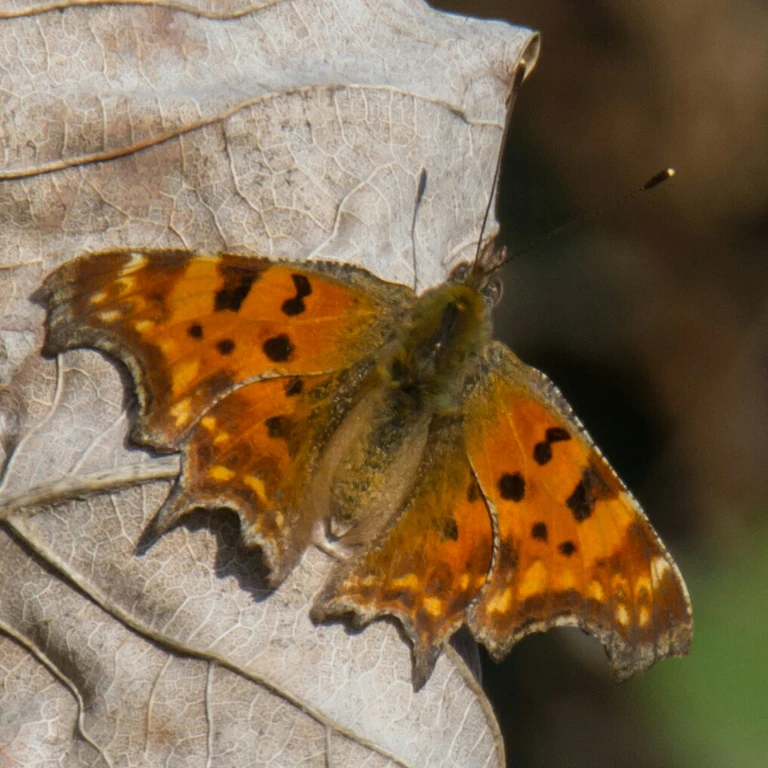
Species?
Polygonia c-album
